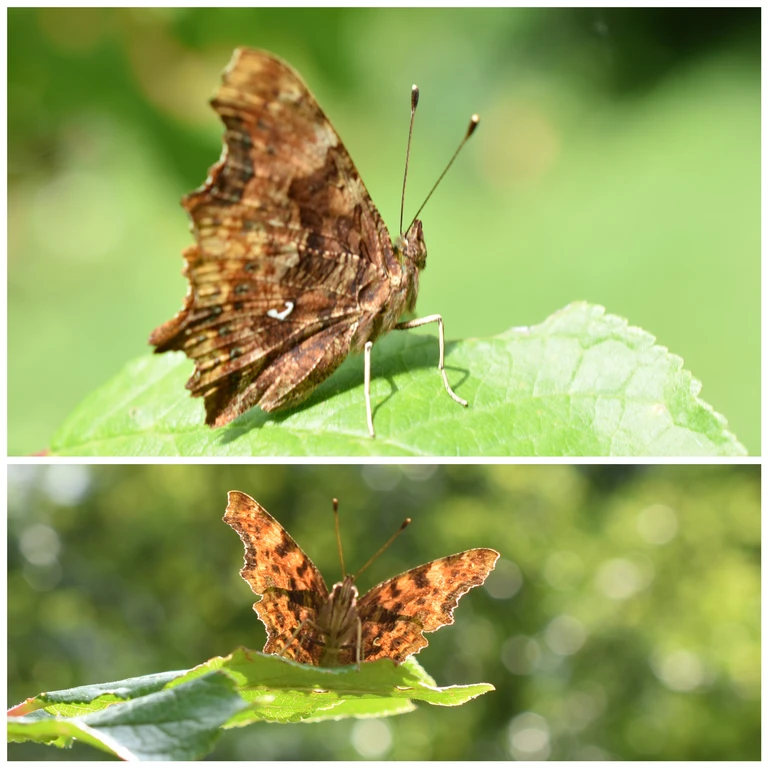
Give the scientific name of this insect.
Polygonia c-album
